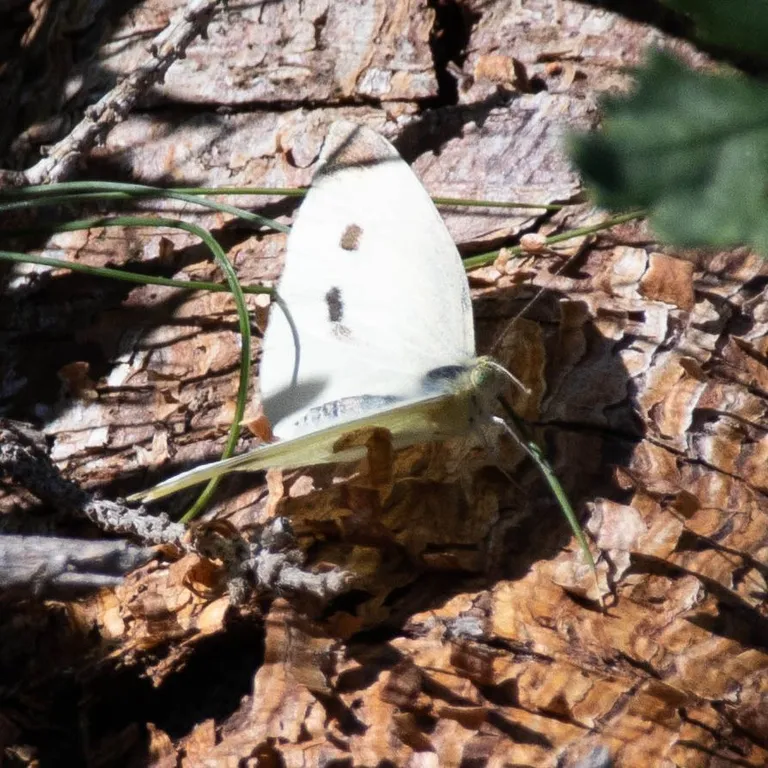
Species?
Pieris rapae
